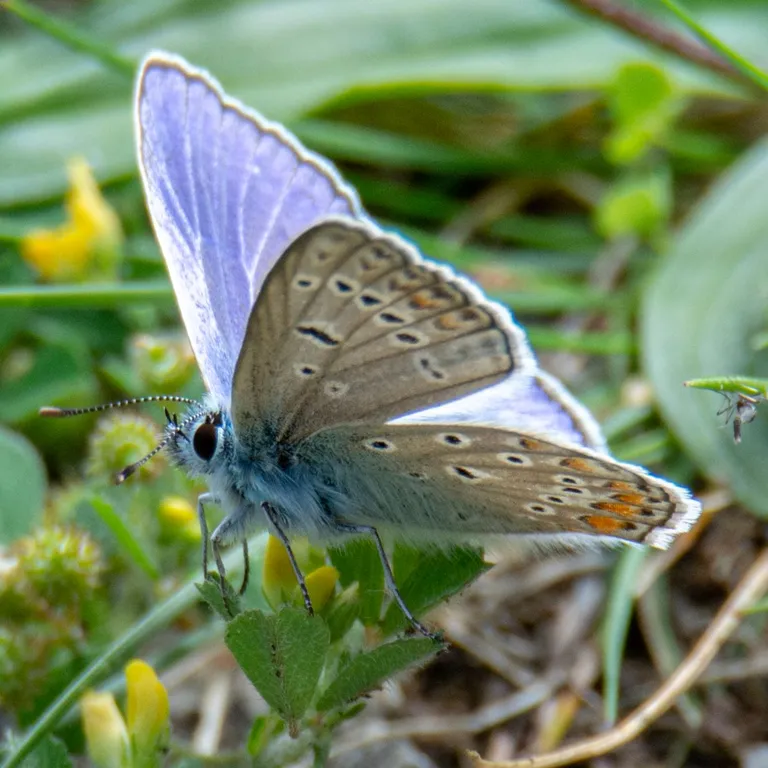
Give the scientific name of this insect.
Polyommatus icarus
